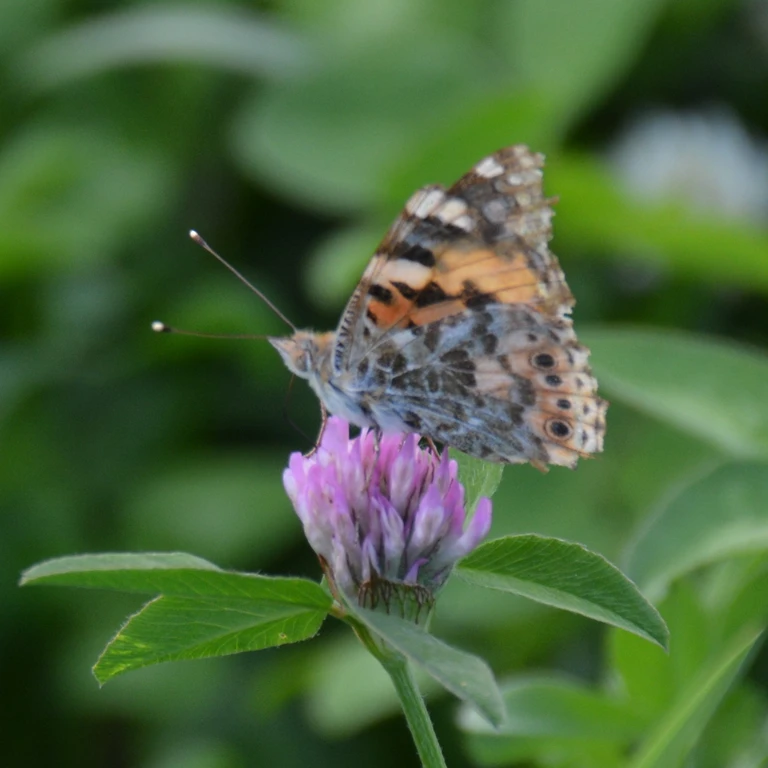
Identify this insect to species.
Vanessa cardui
